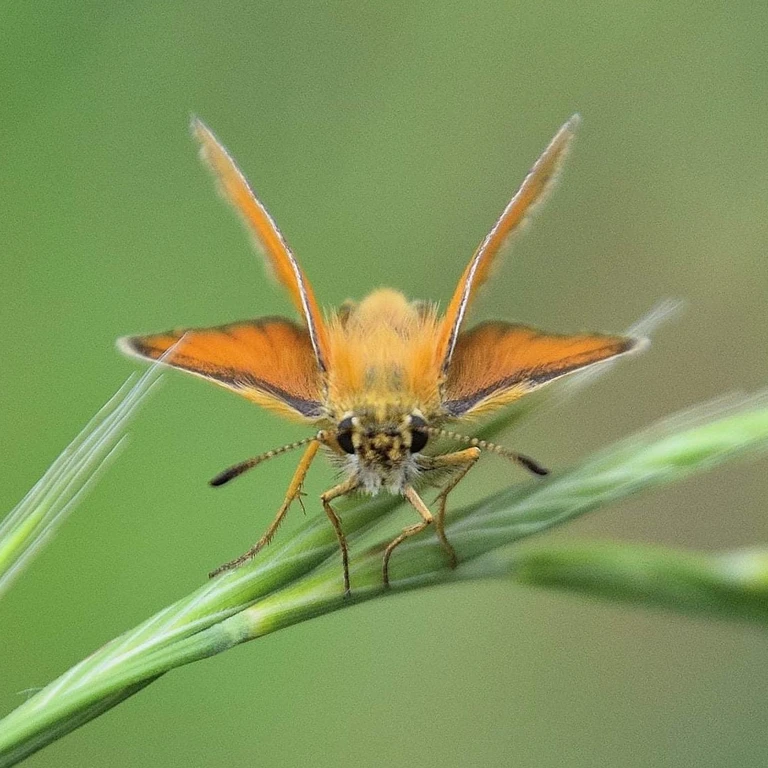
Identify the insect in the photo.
Thymelicus lineola
